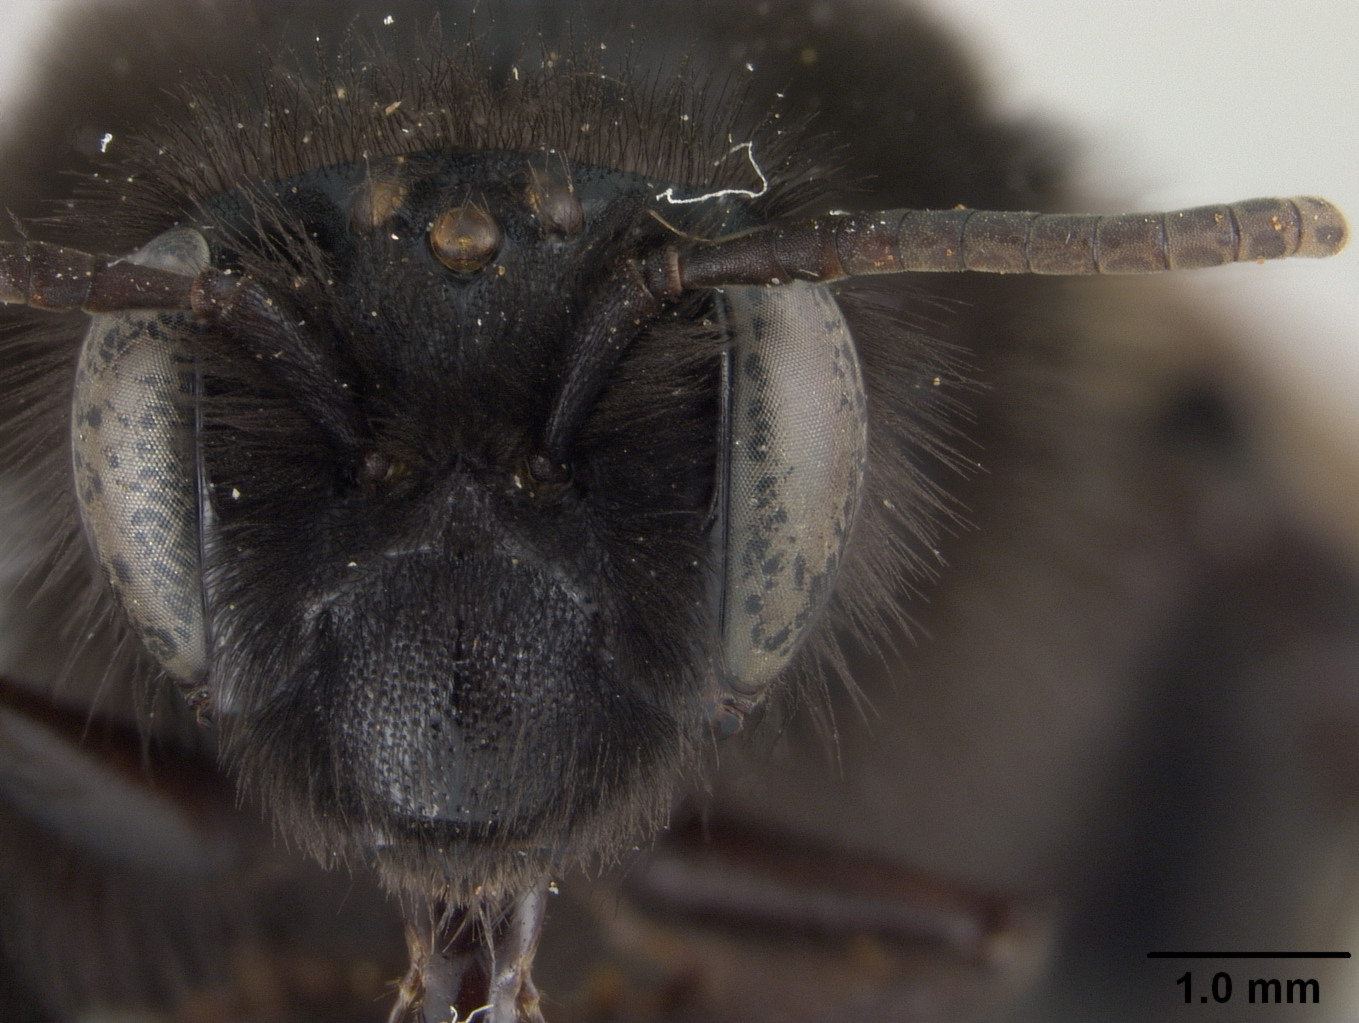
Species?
Andrena linsleyana
